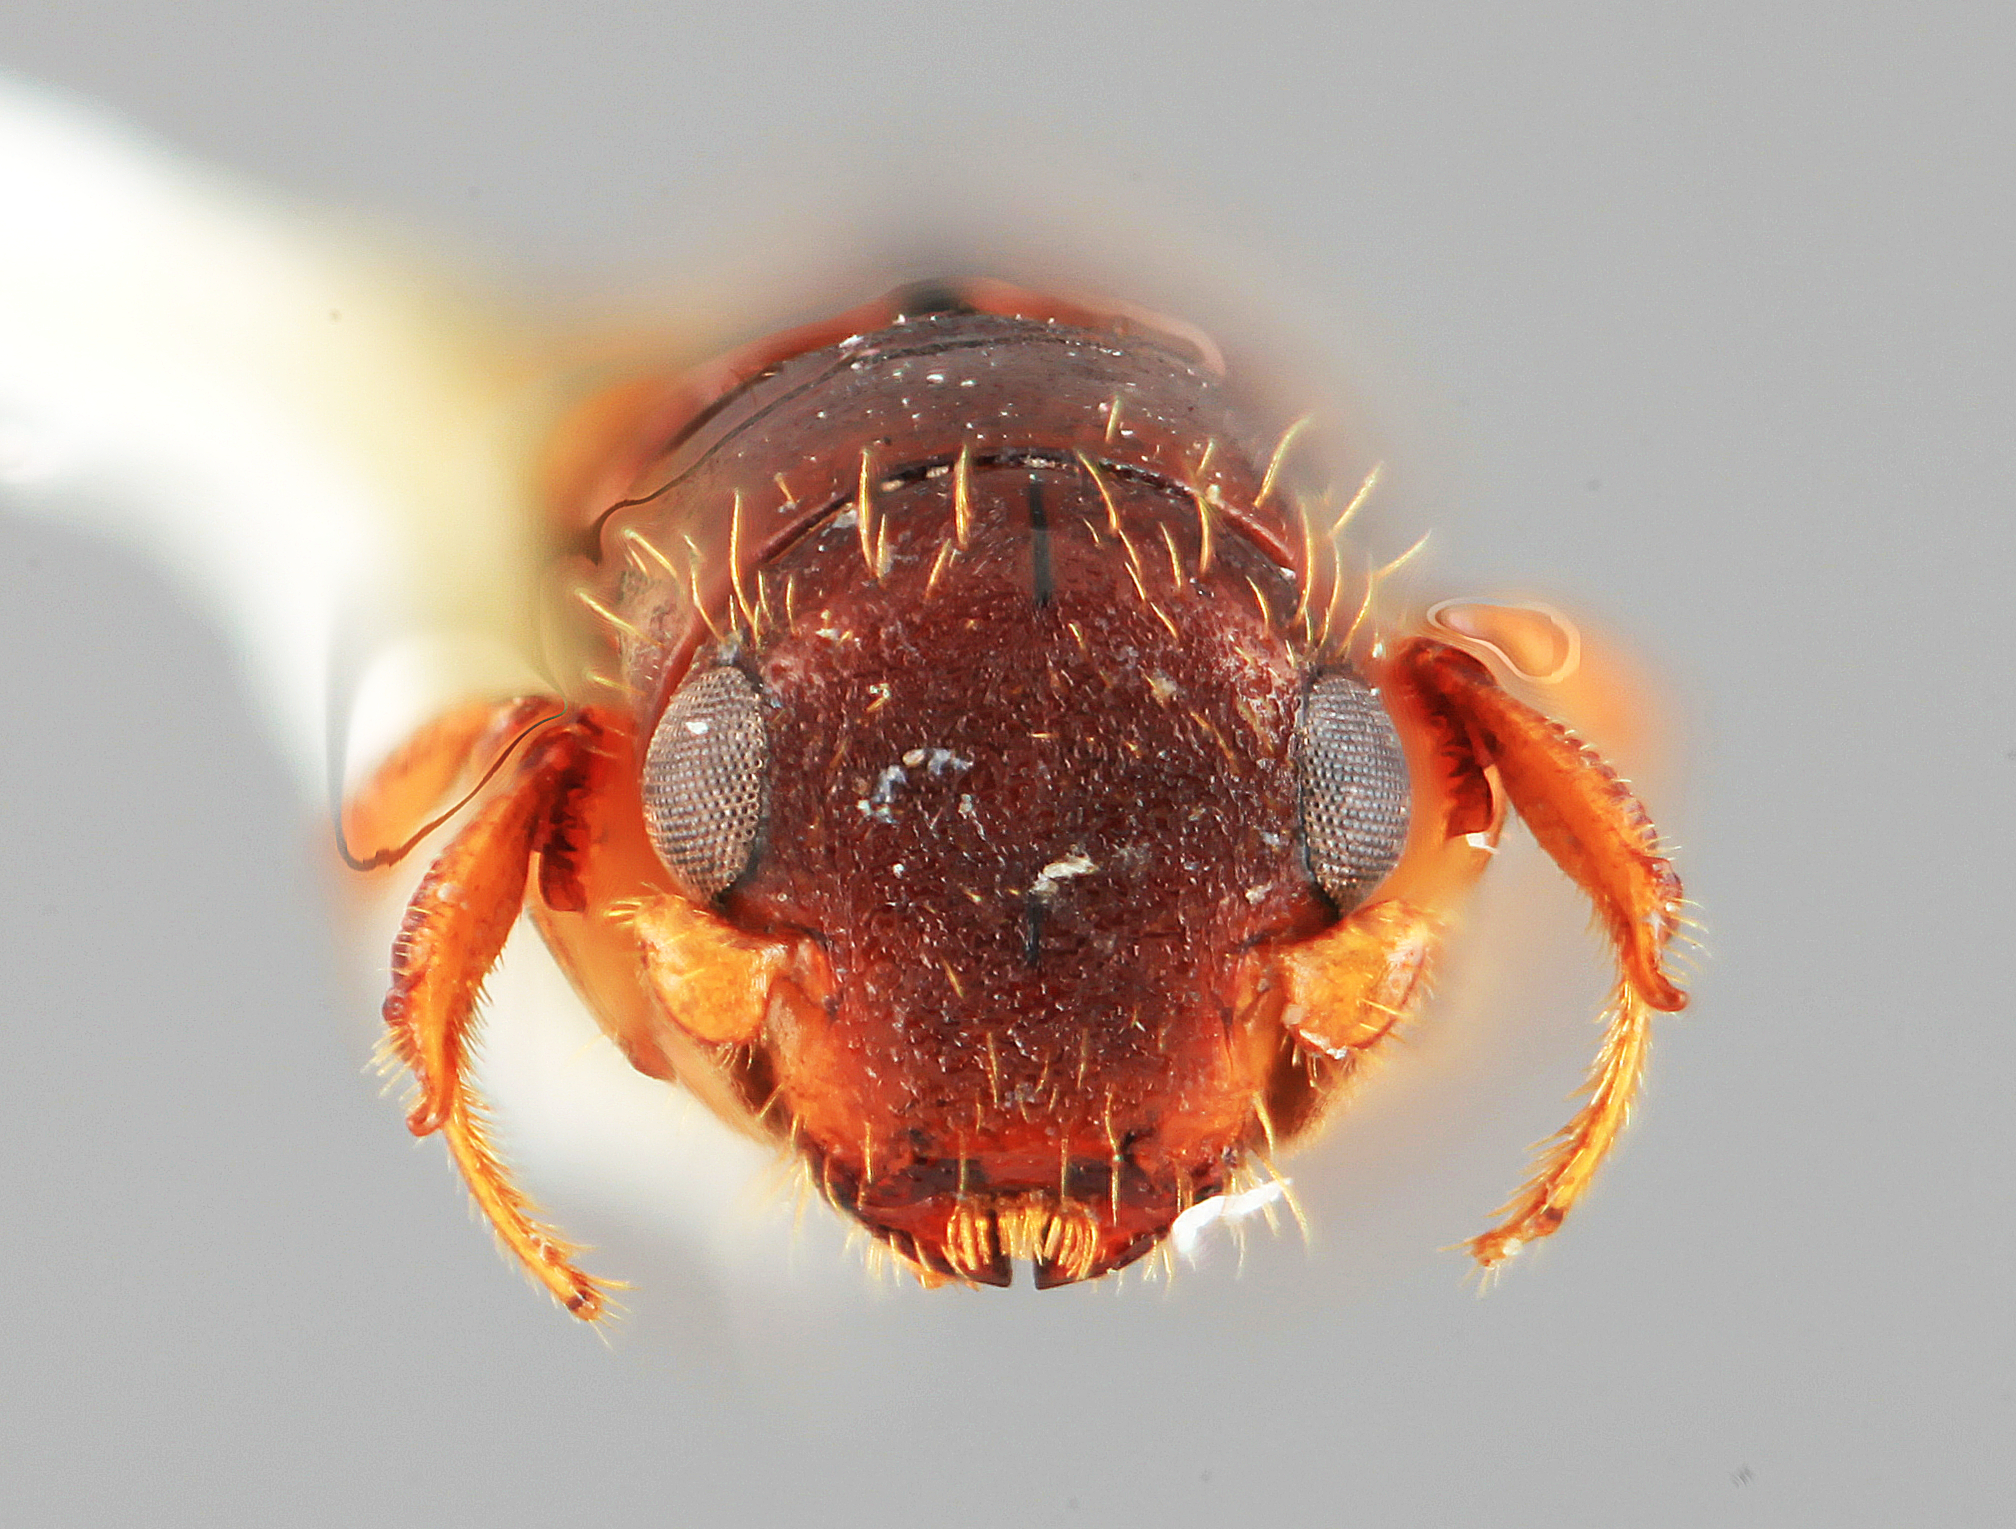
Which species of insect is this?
Platypus secus
